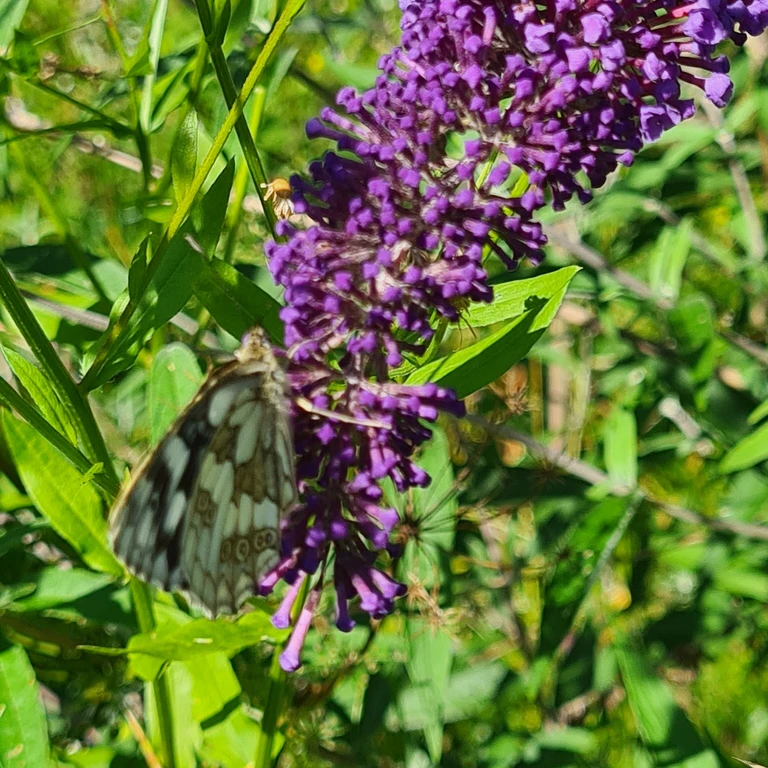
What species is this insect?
Melanargia galathea
